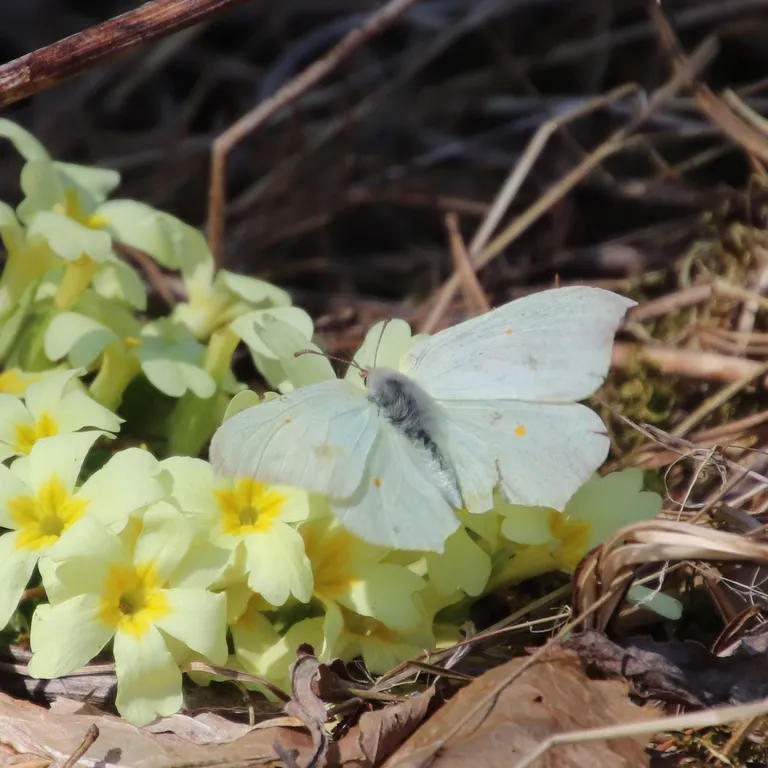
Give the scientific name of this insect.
Gonepteryx rhamni
